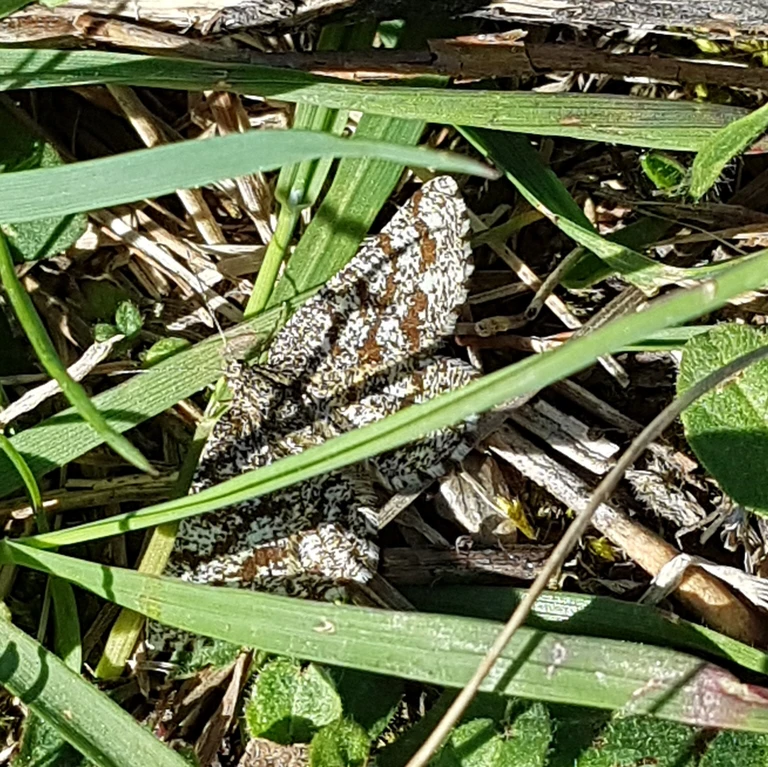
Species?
Ematurga atomaria
